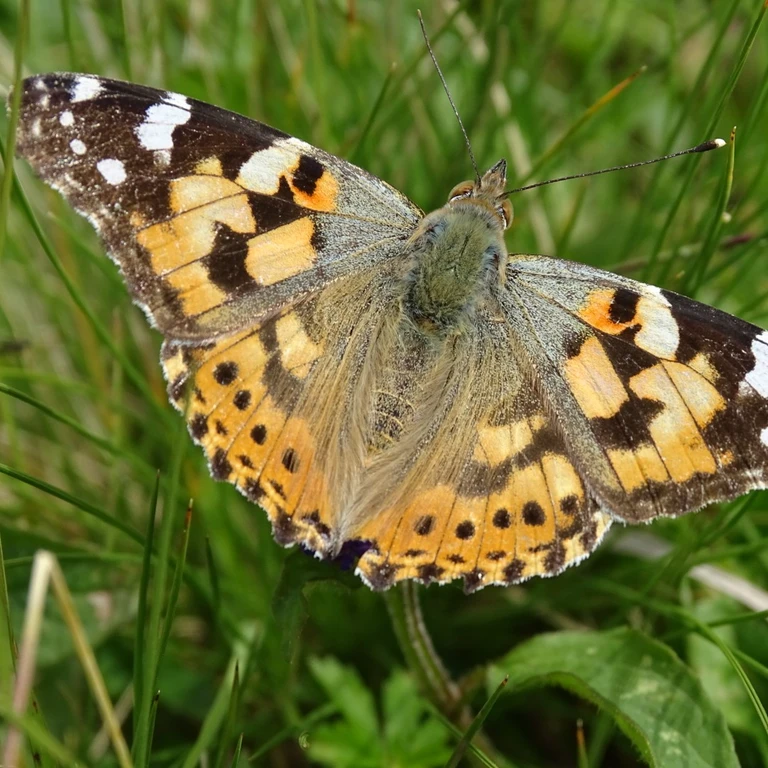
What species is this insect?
Vanessa cardui
